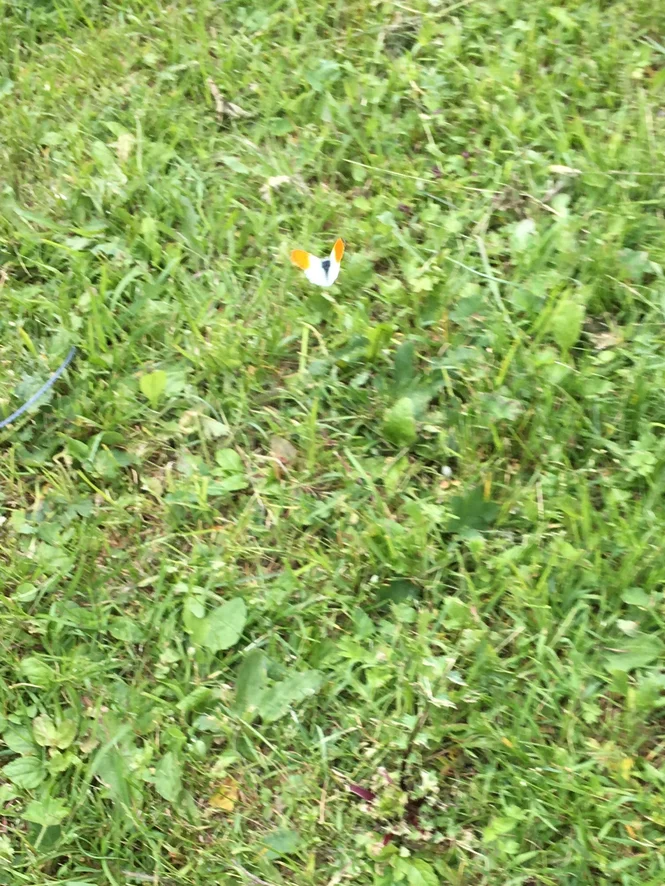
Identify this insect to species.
Anthocharis cardamines
